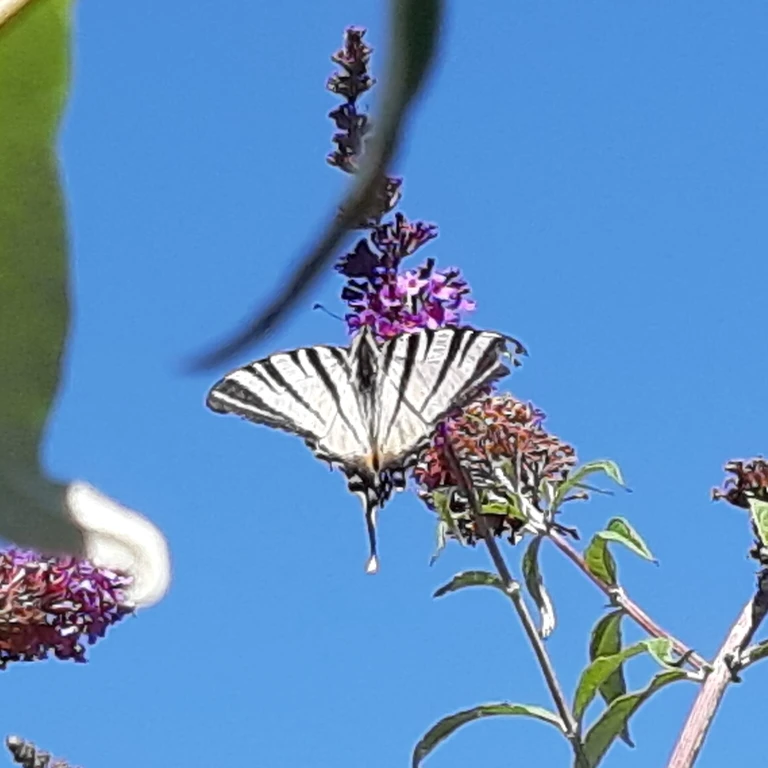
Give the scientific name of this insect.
Iphiclides podalirius
